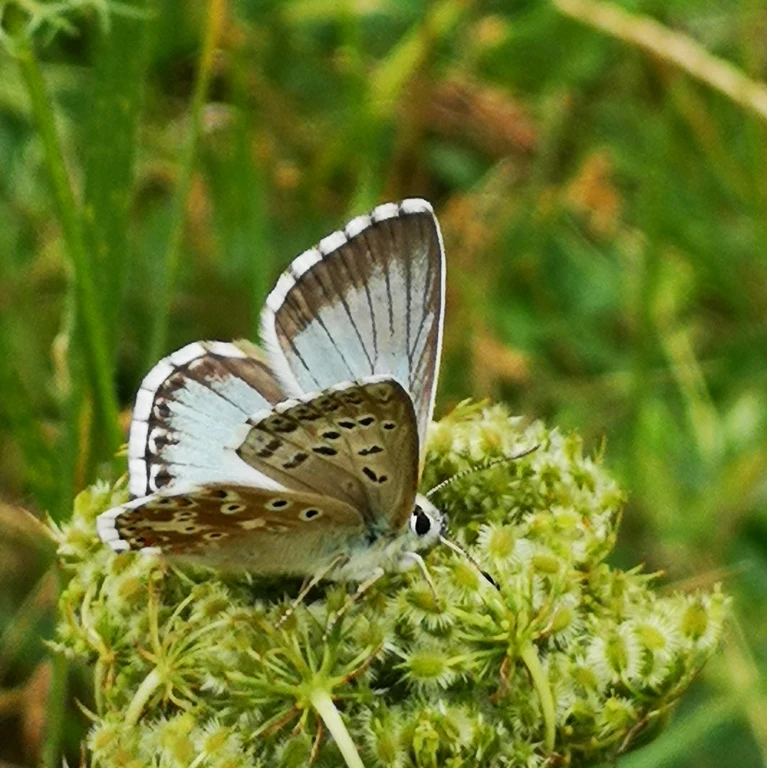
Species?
Lysandra coridon
